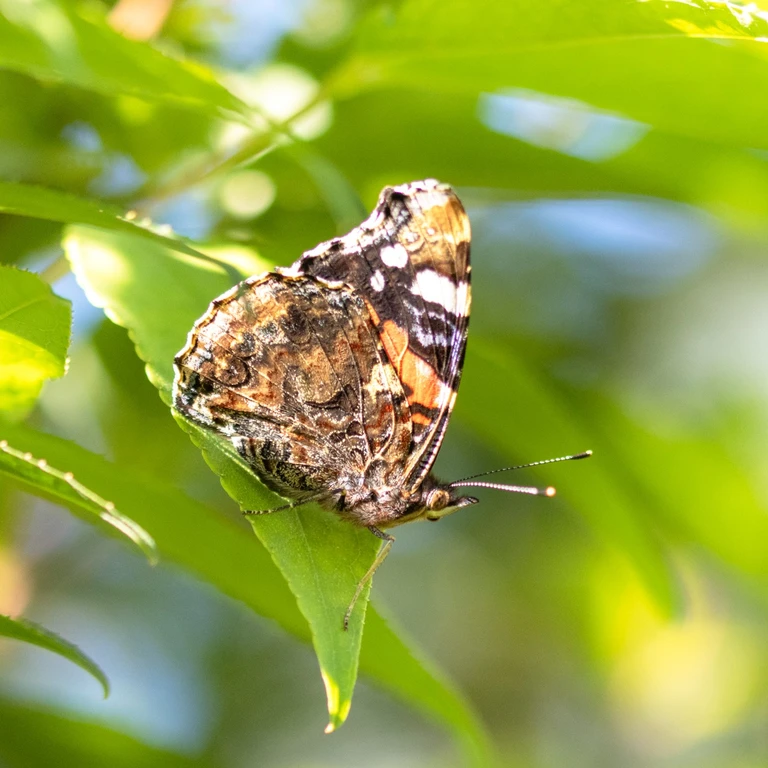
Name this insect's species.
Vanessa atalanta
